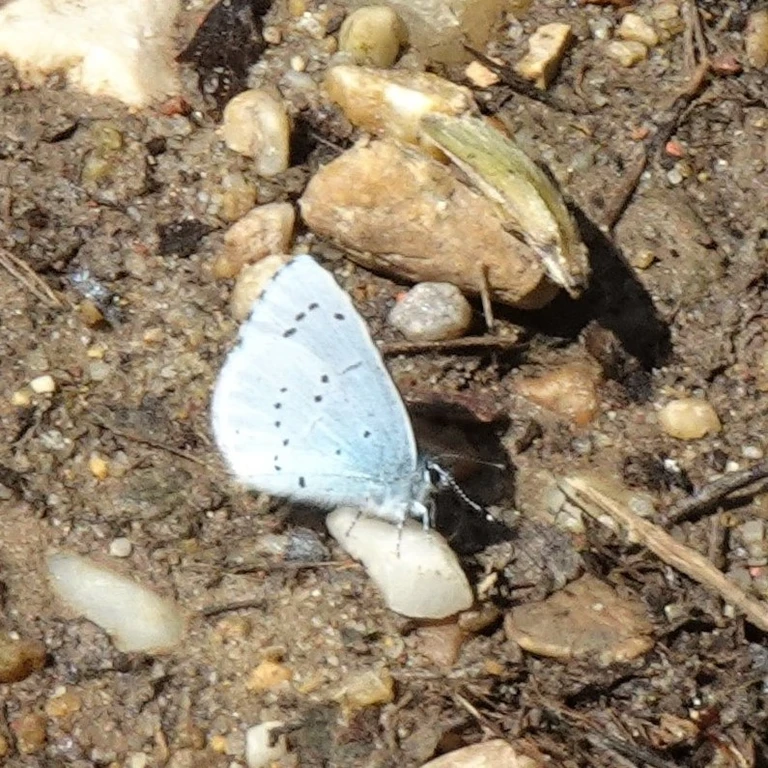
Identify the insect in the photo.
Celastrina argiolus
